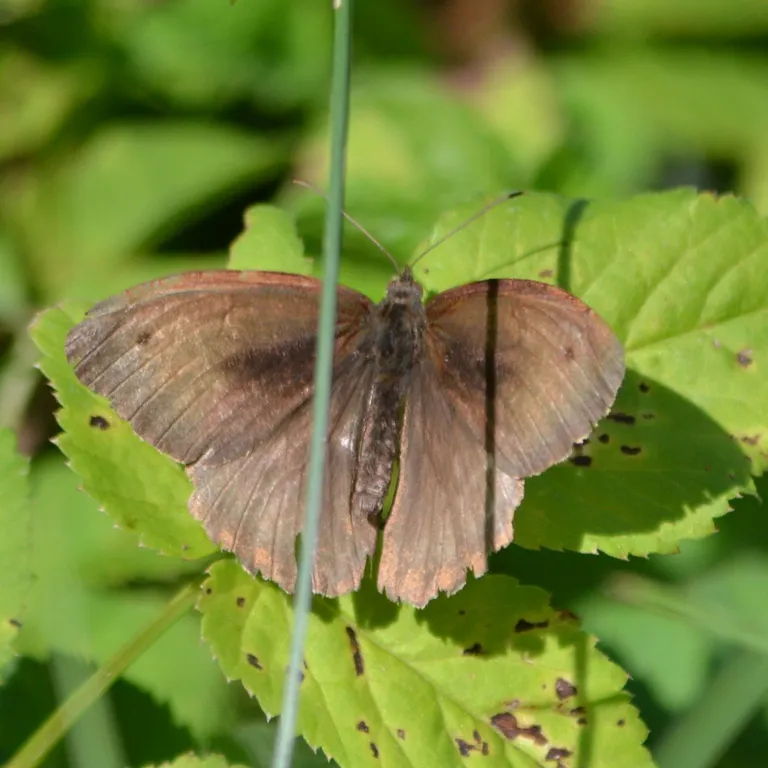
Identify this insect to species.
Maniola jurtina
